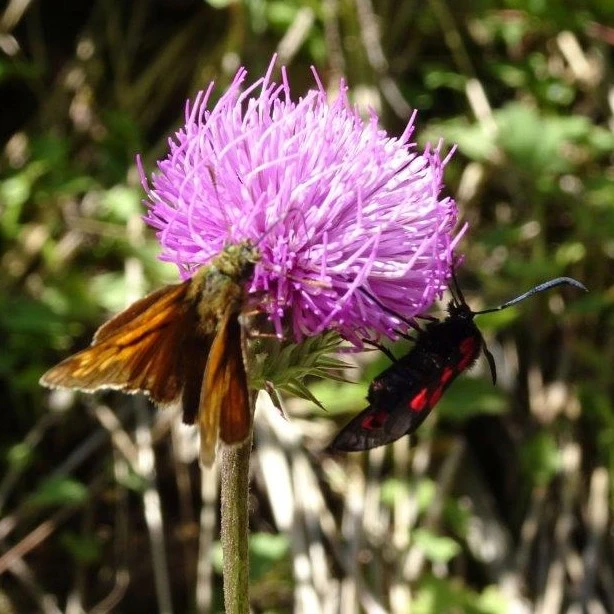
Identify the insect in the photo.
Ochlodes sylvanus (also Ochlodes venata)
